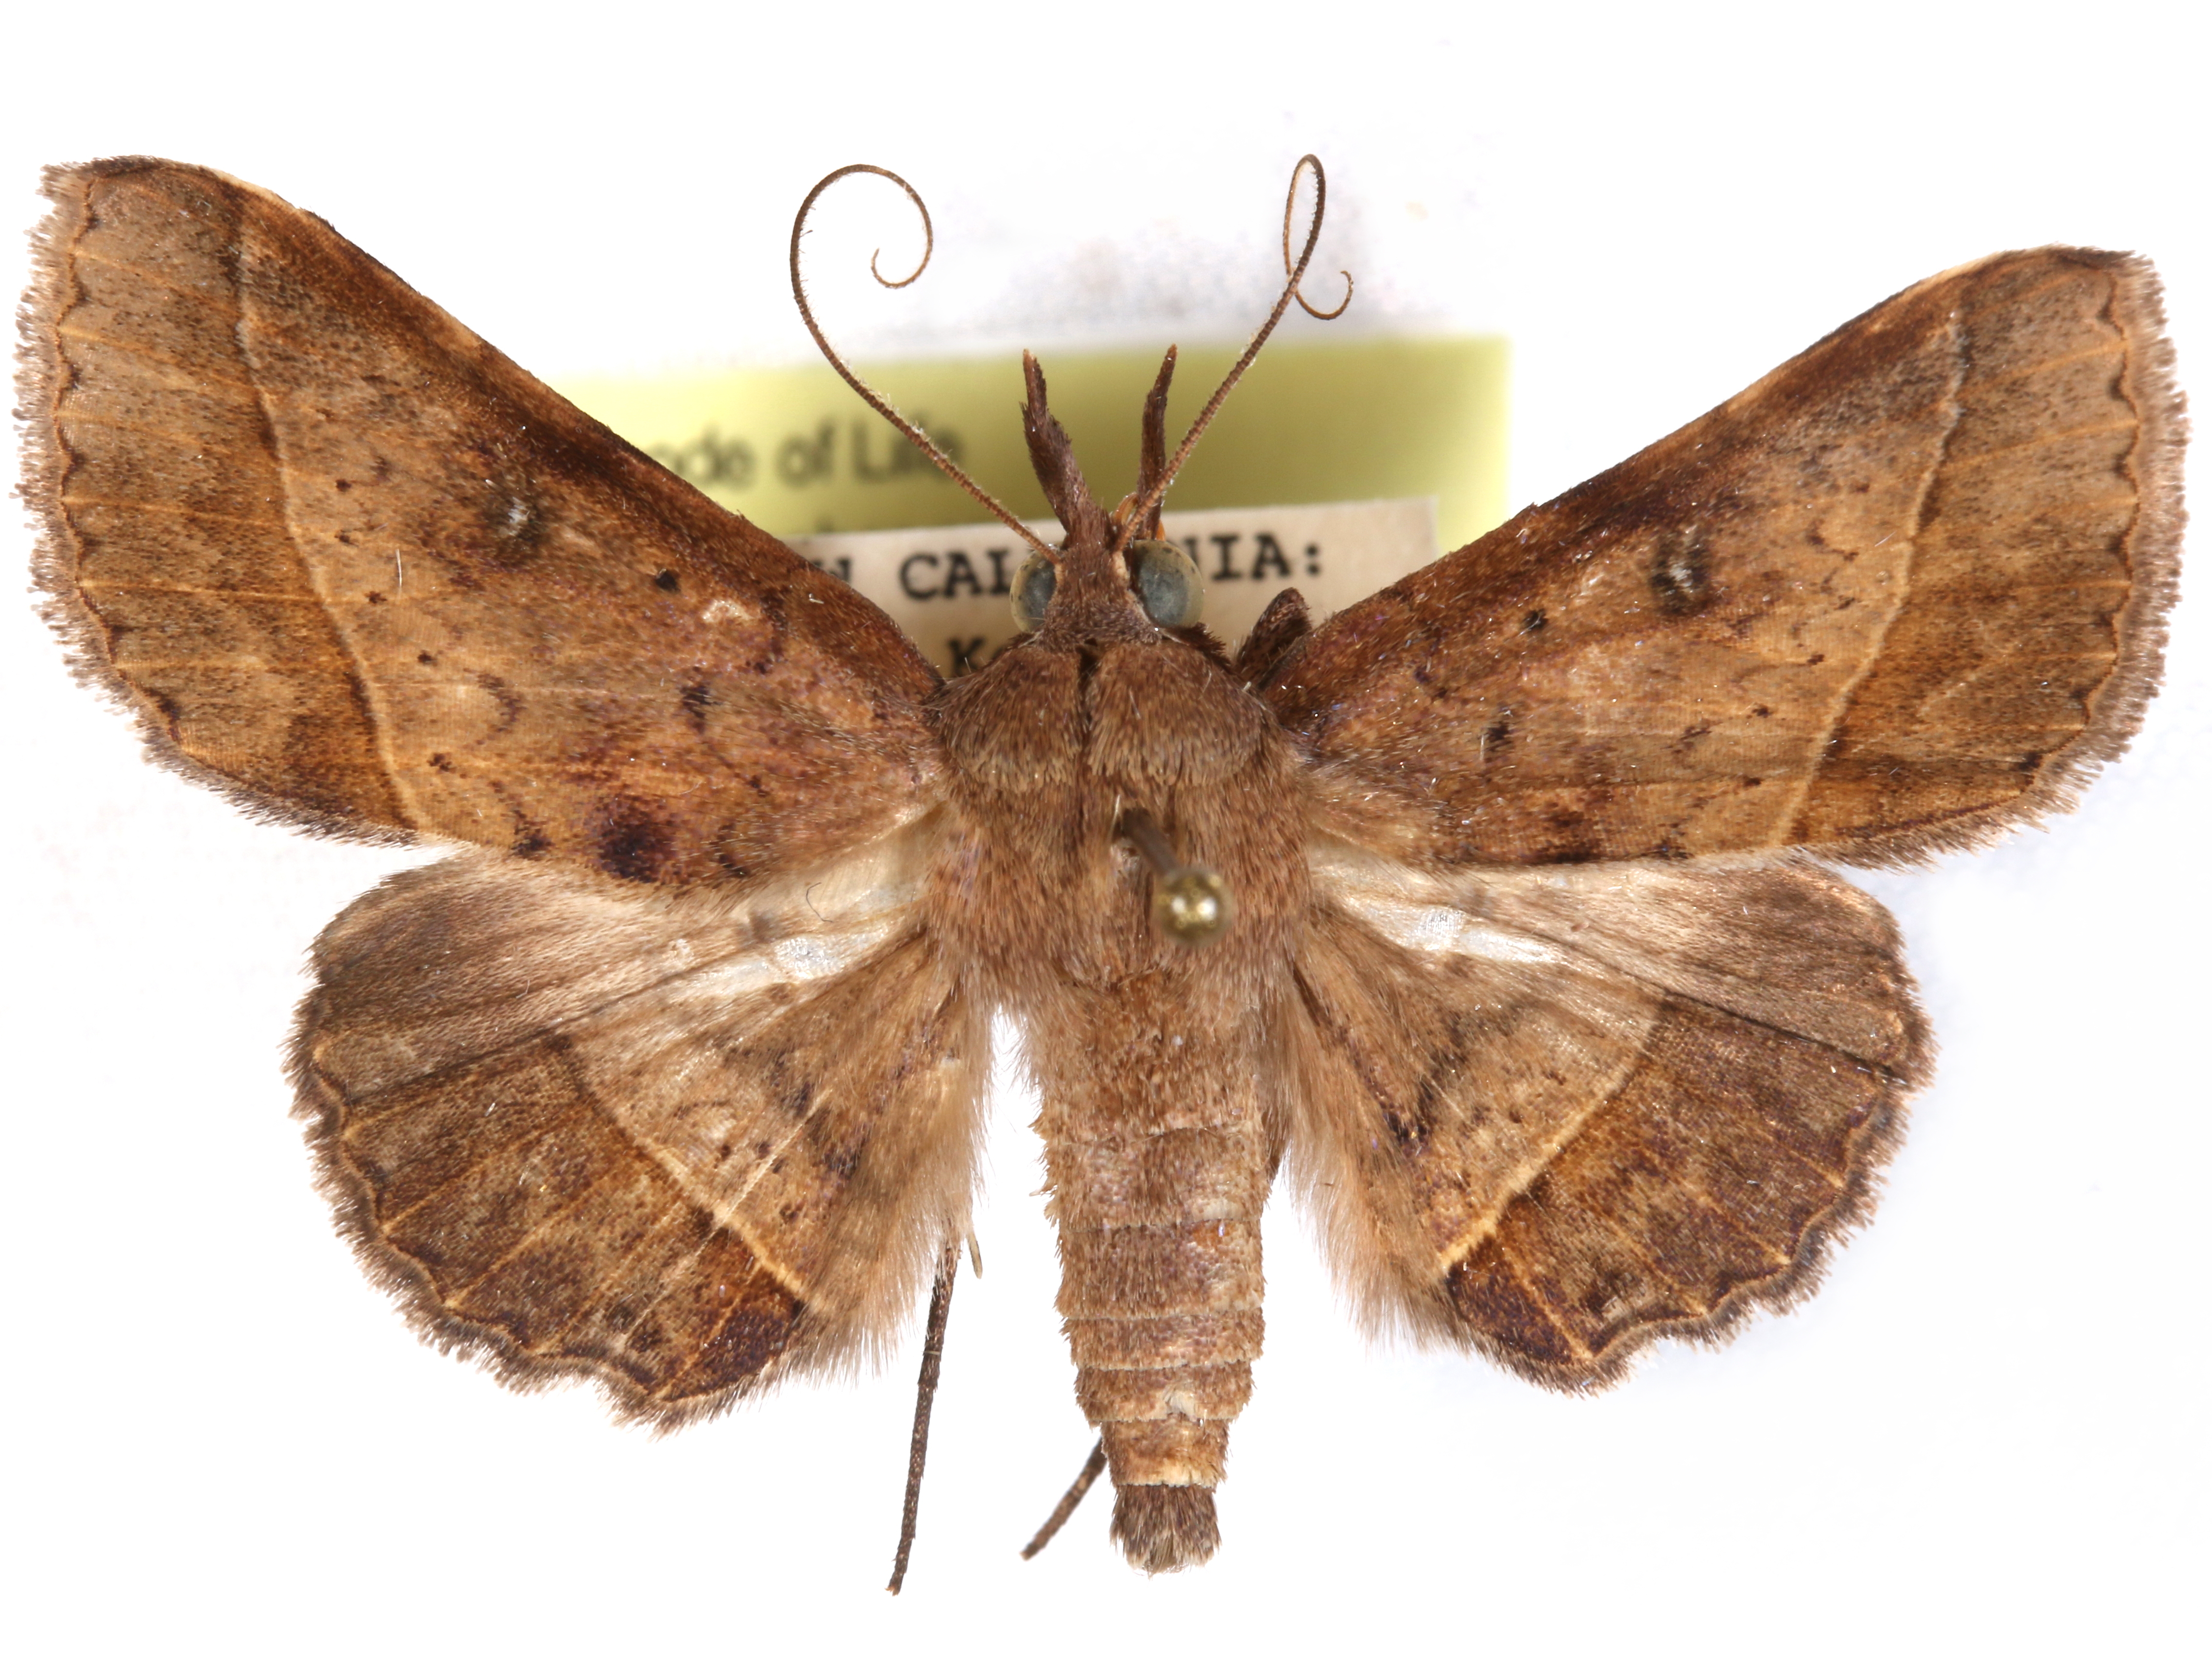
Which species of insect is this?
Hypospila bolinoides
